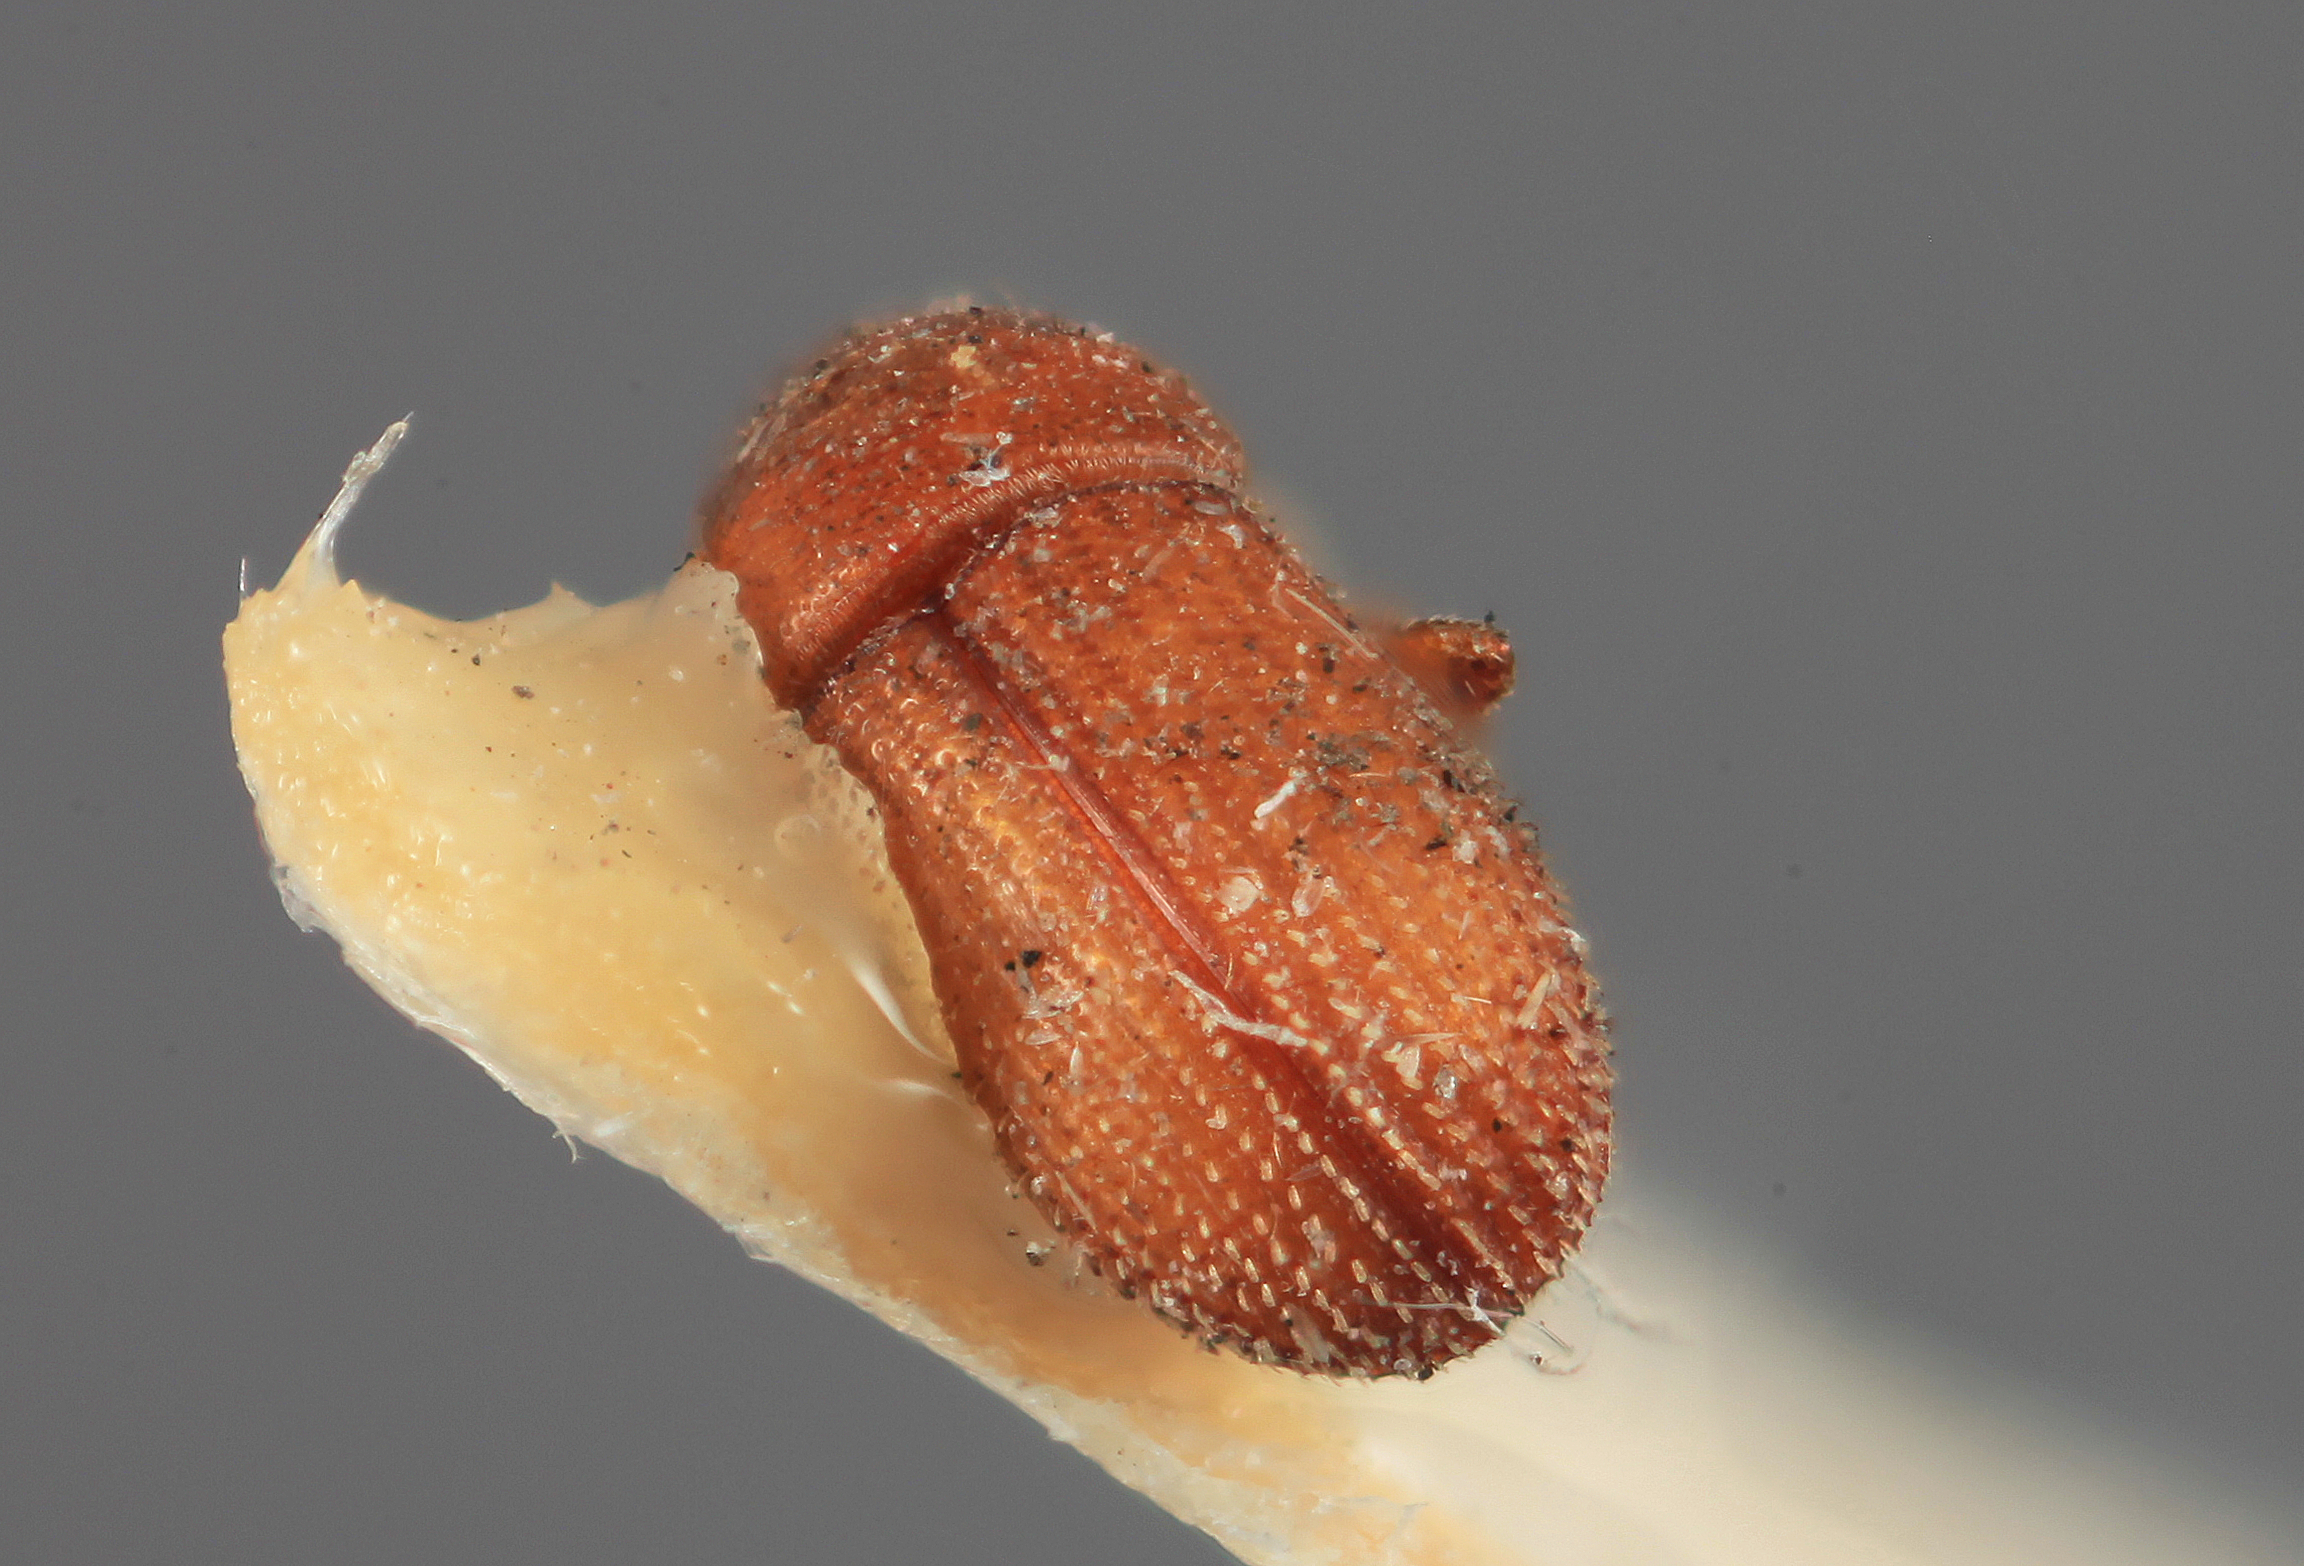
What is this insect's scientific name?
Cnemonyx squamifer
